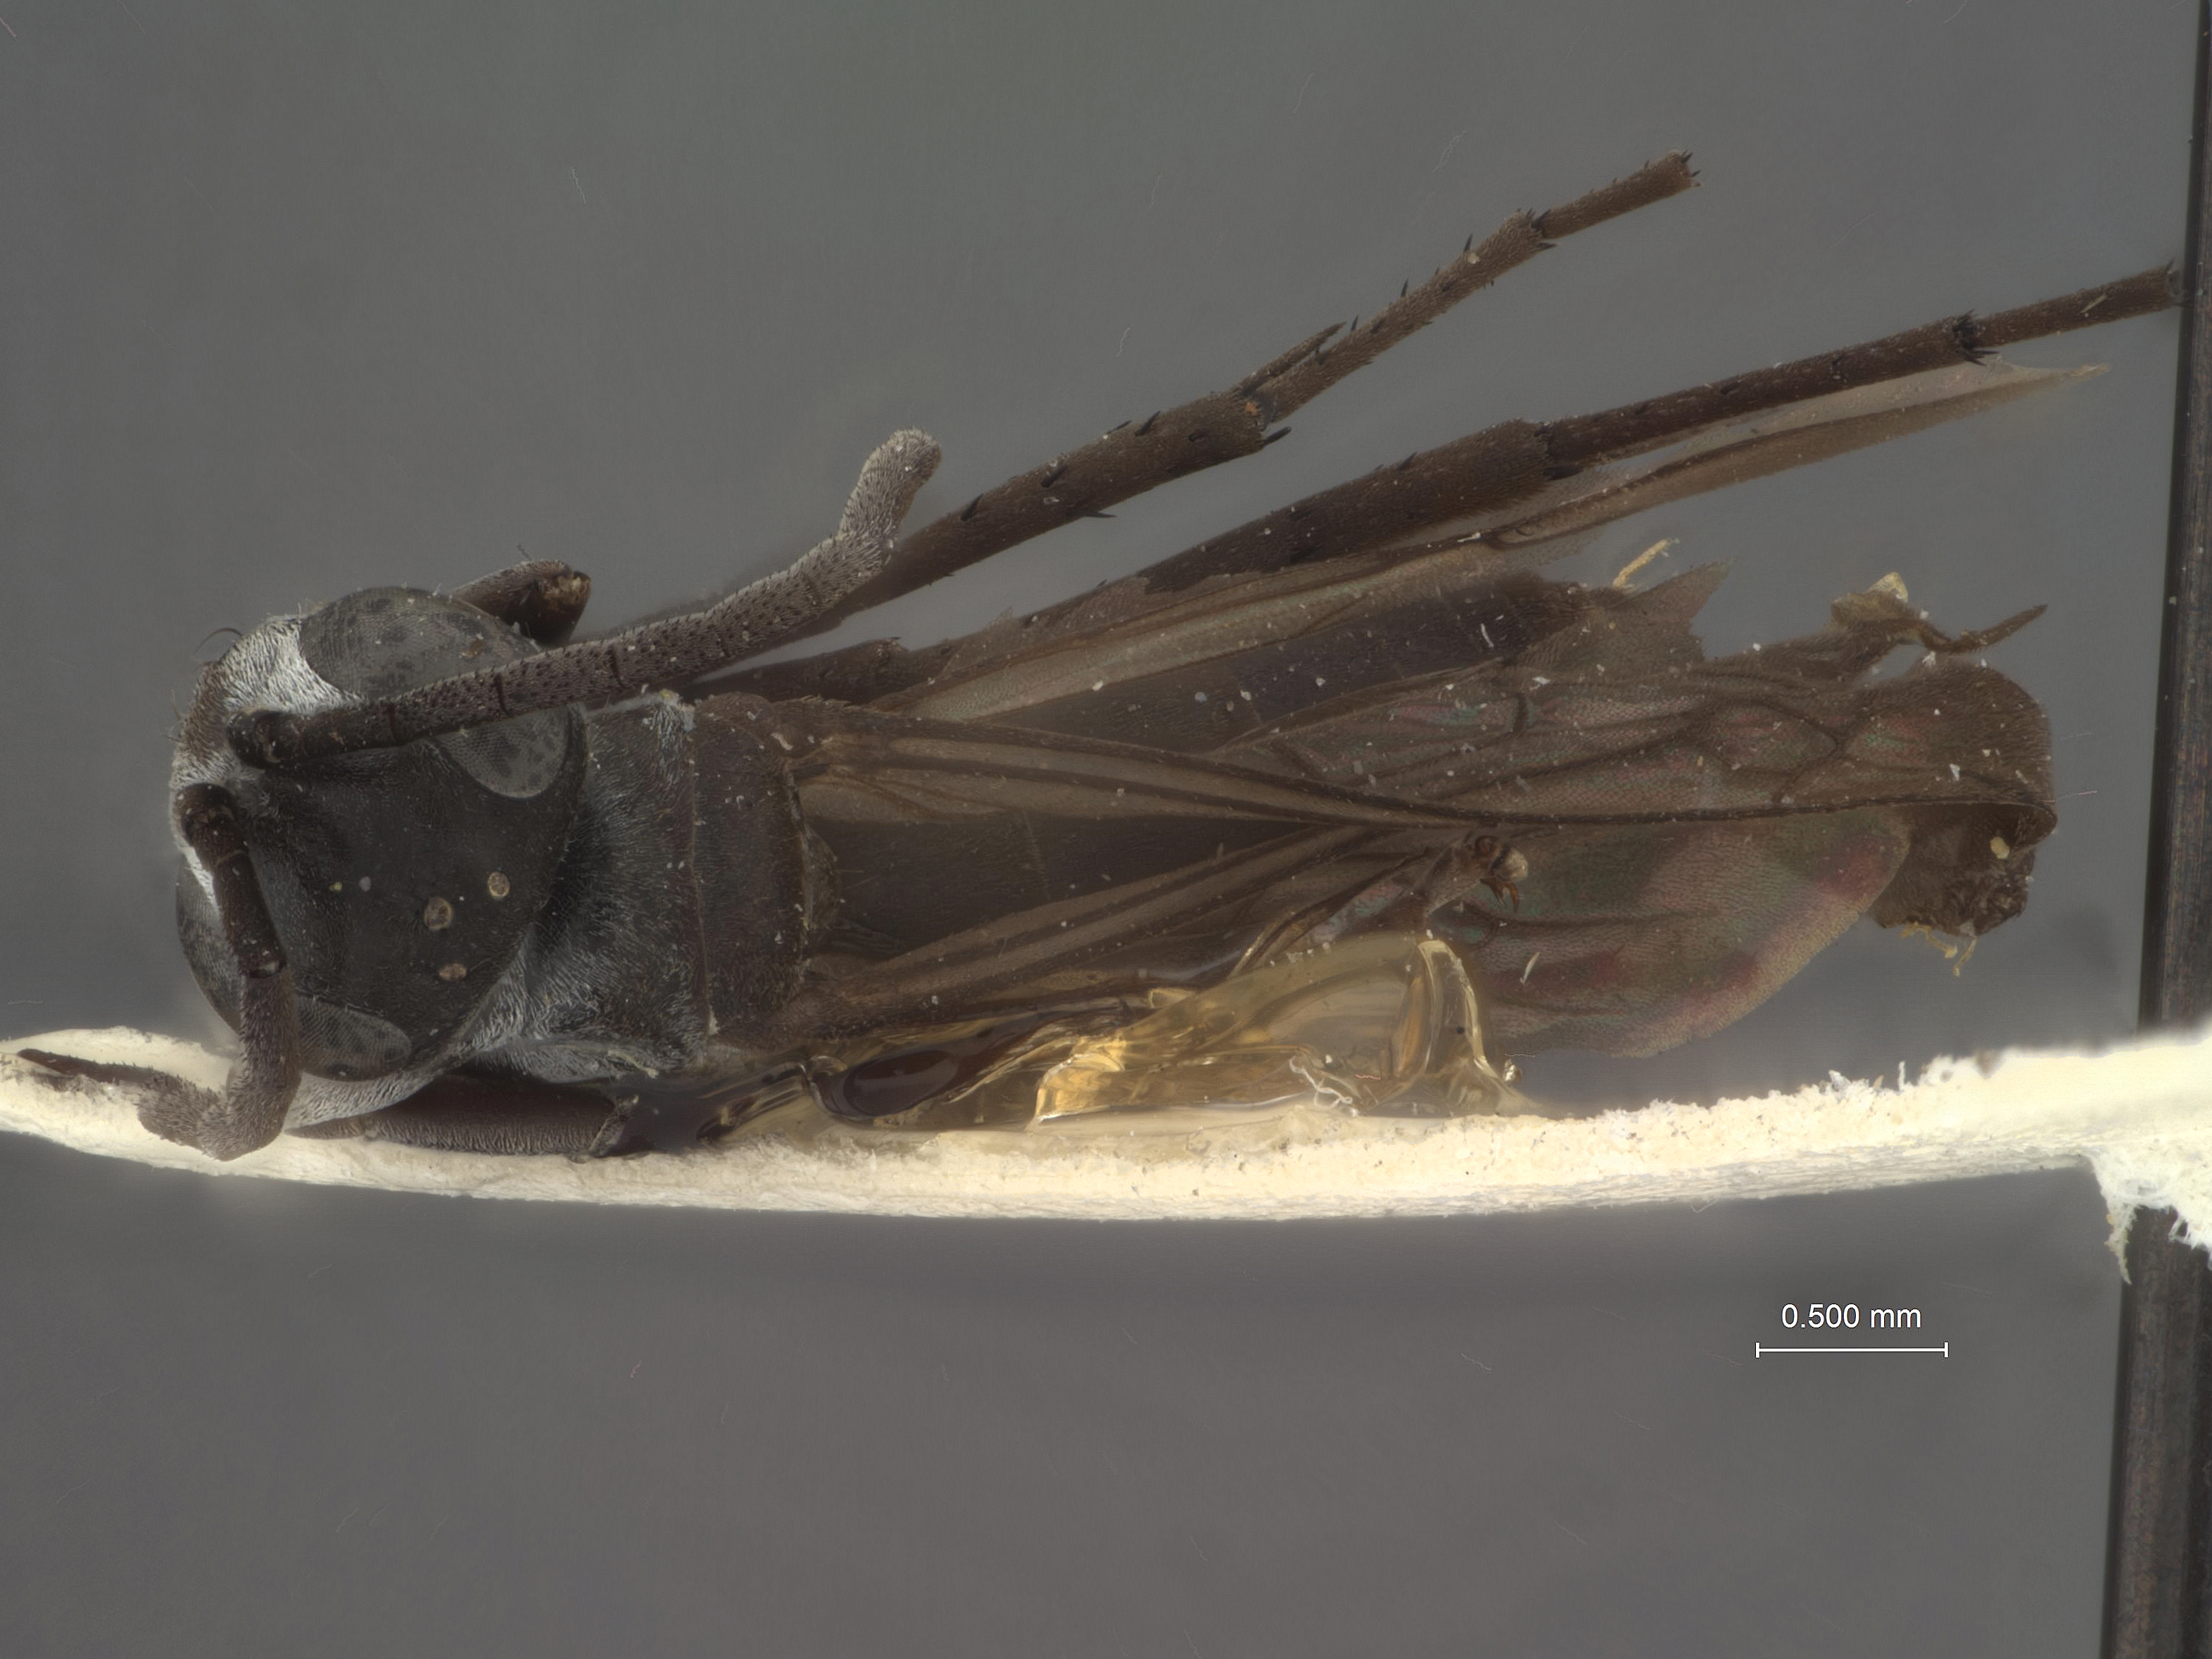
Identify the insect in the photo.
Pompilinus submarginatus
